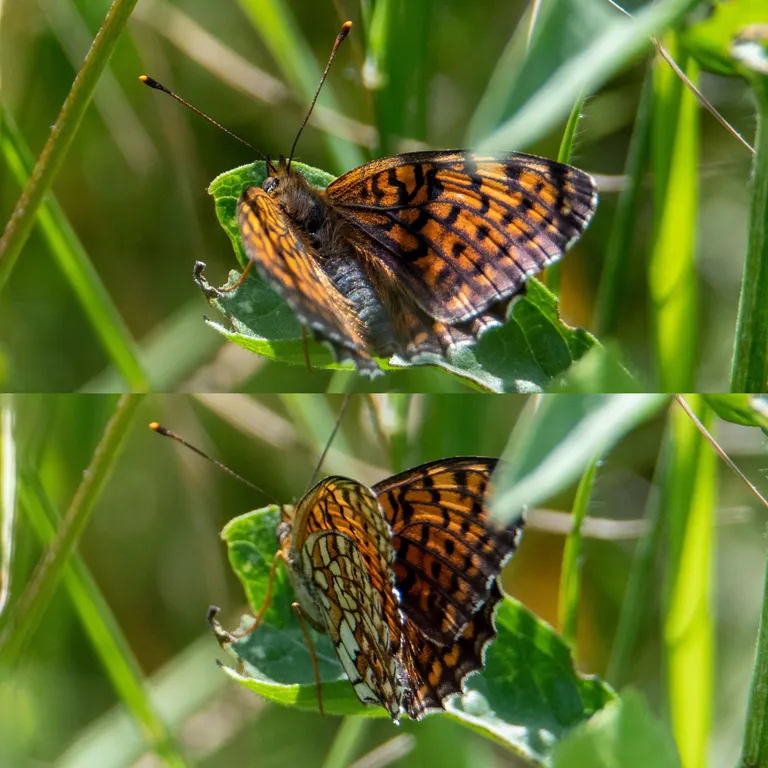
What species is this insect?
Brenthis hecate
